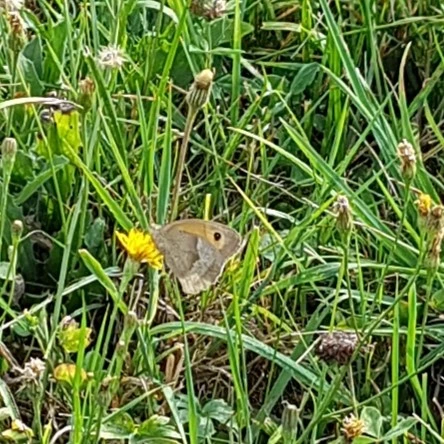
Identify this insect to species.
Maniola jurtina
